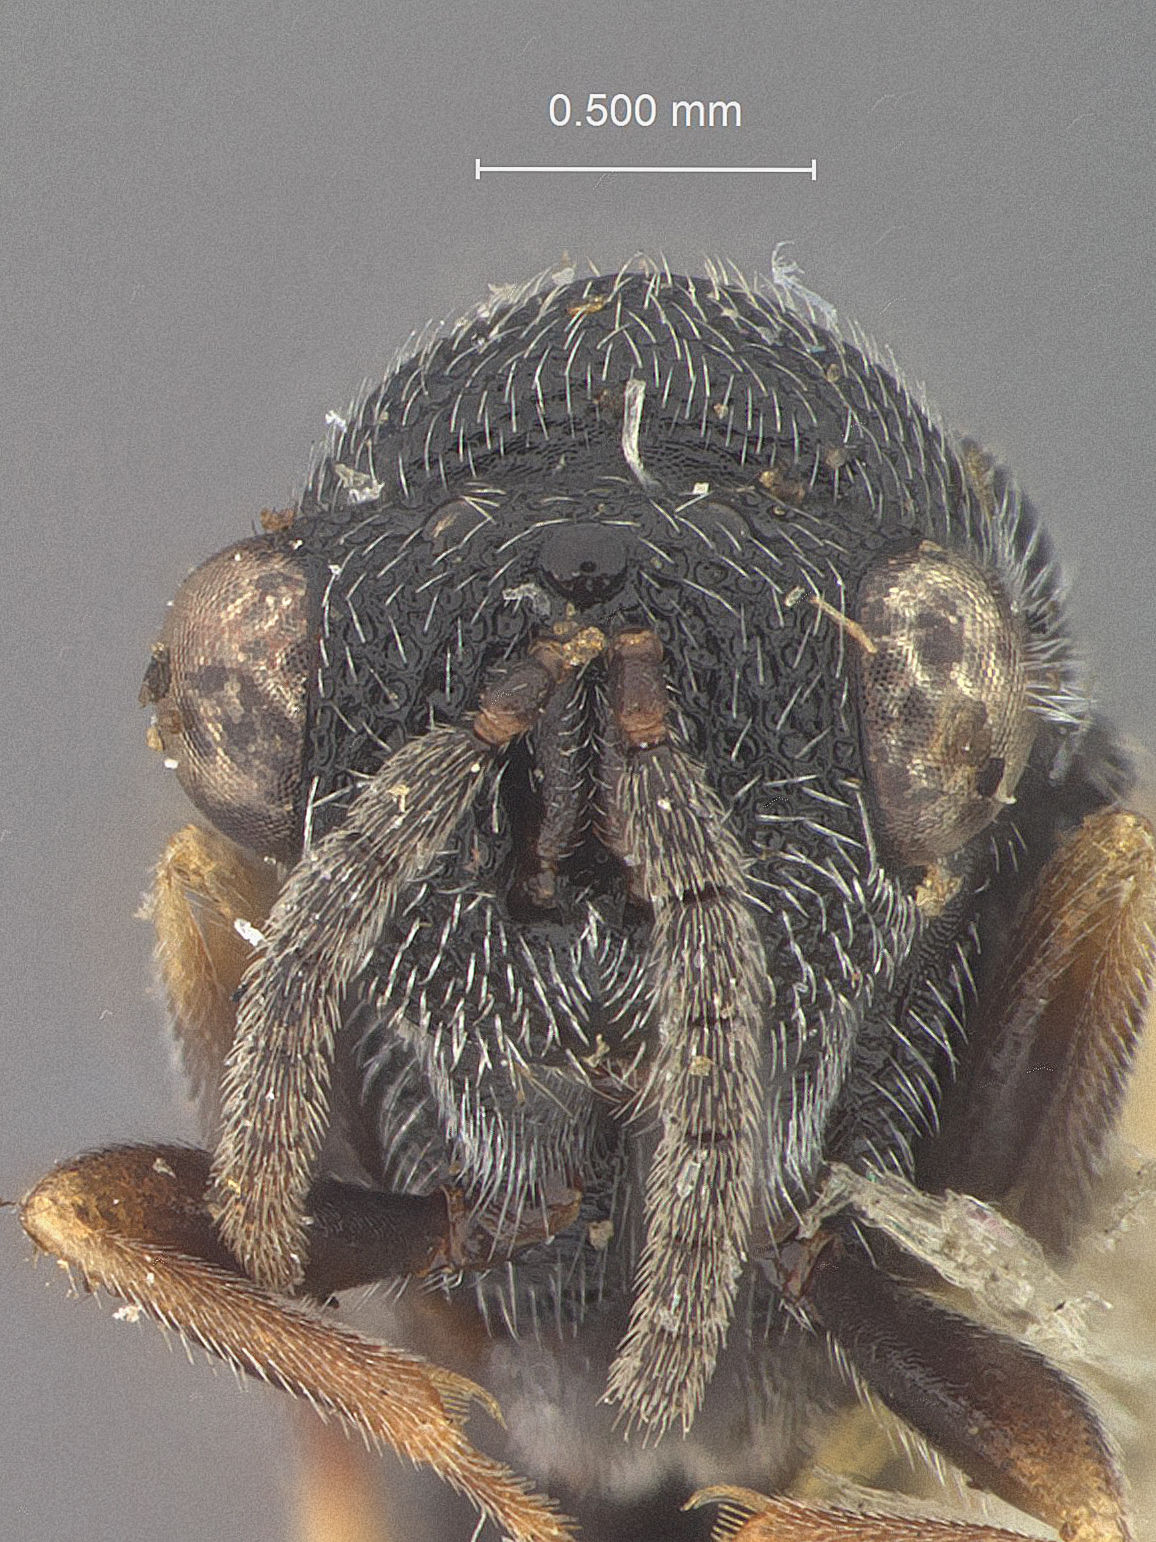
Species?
Eurytoma gigantea
